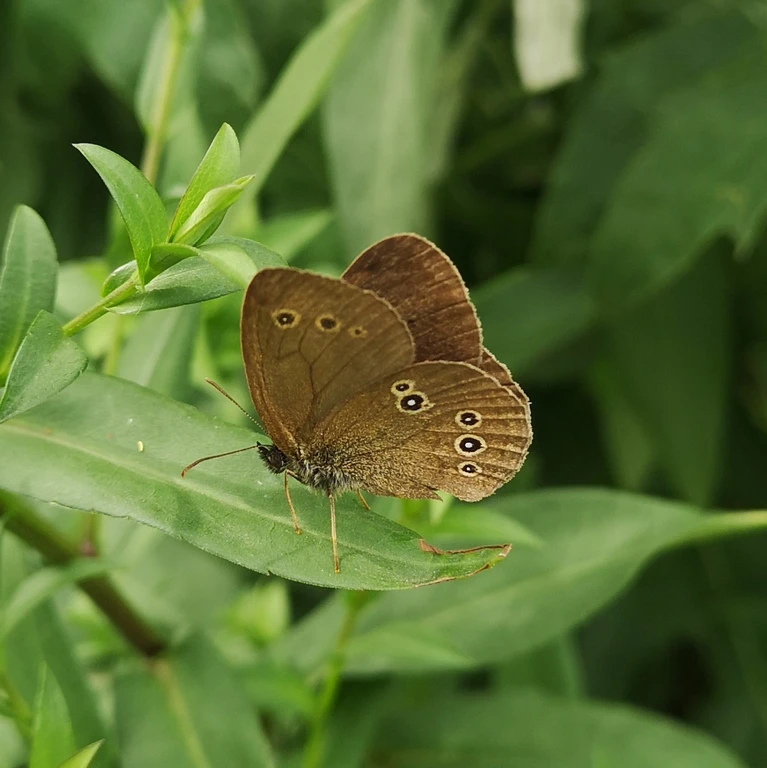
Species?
Aphantopus hyperantus
